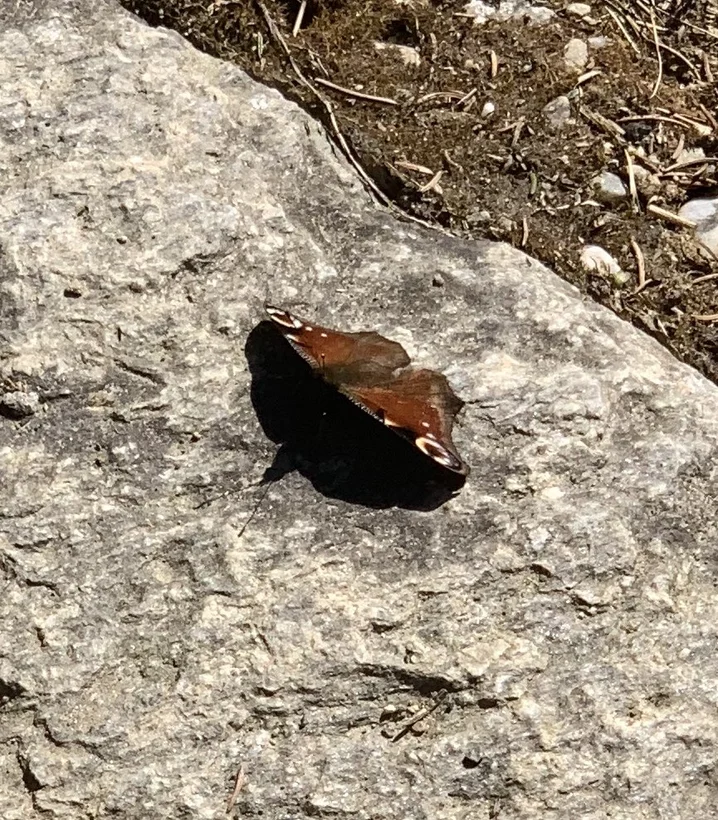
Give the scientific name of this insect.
Aglais io
